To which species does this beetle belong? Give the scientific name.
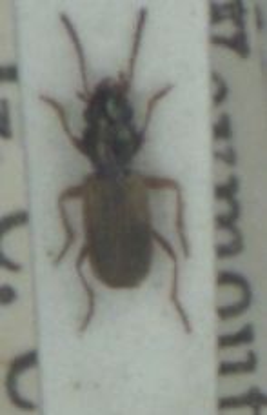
Bembidion laterale
